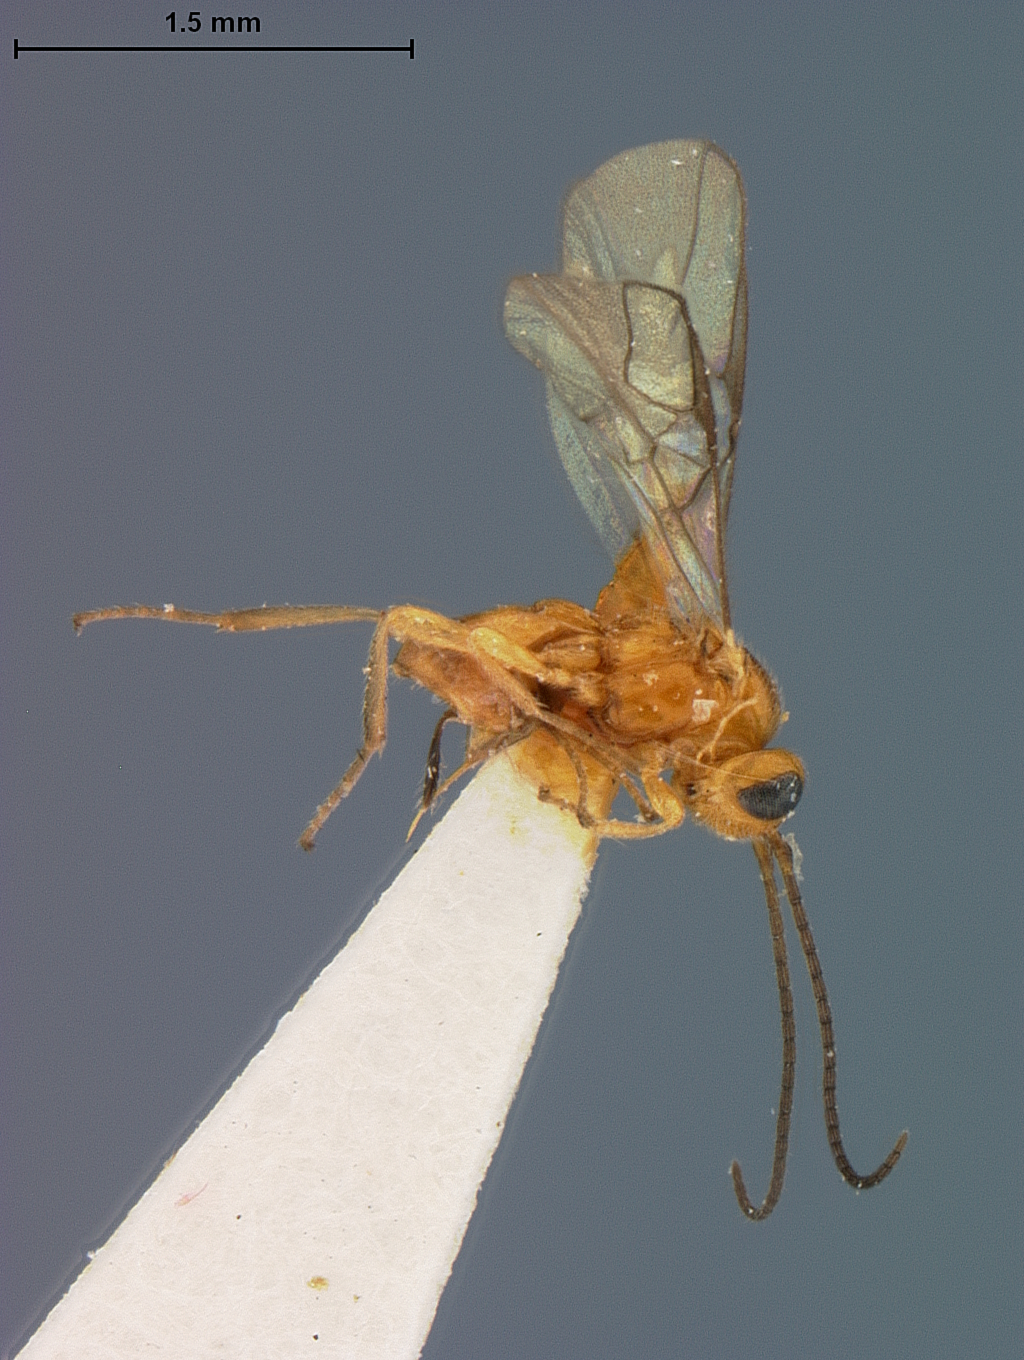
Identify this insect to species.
Opius montevidanus
